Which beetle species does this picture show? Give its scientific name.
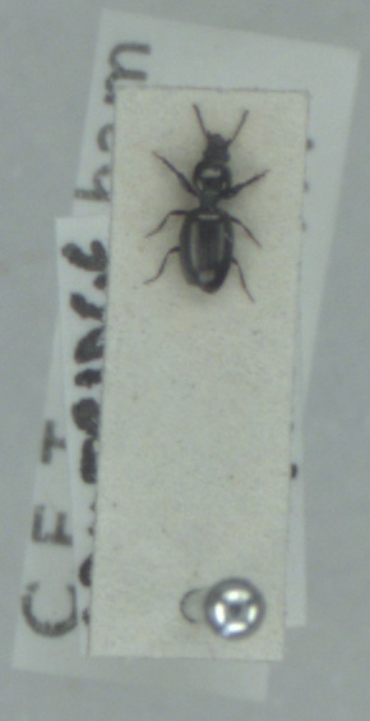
Dyschirius tristis
